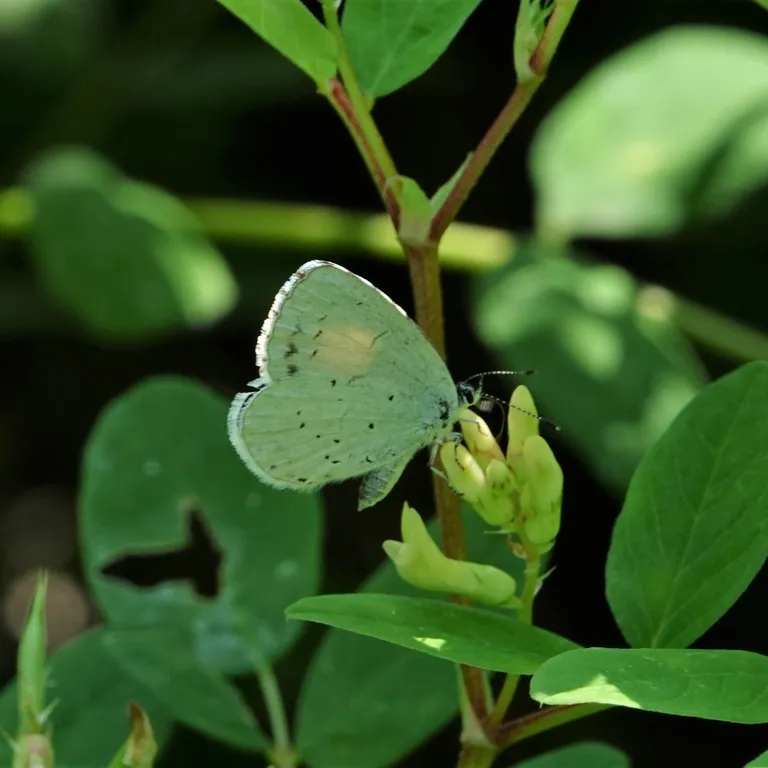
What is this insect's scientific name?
Celastrina argiolus
